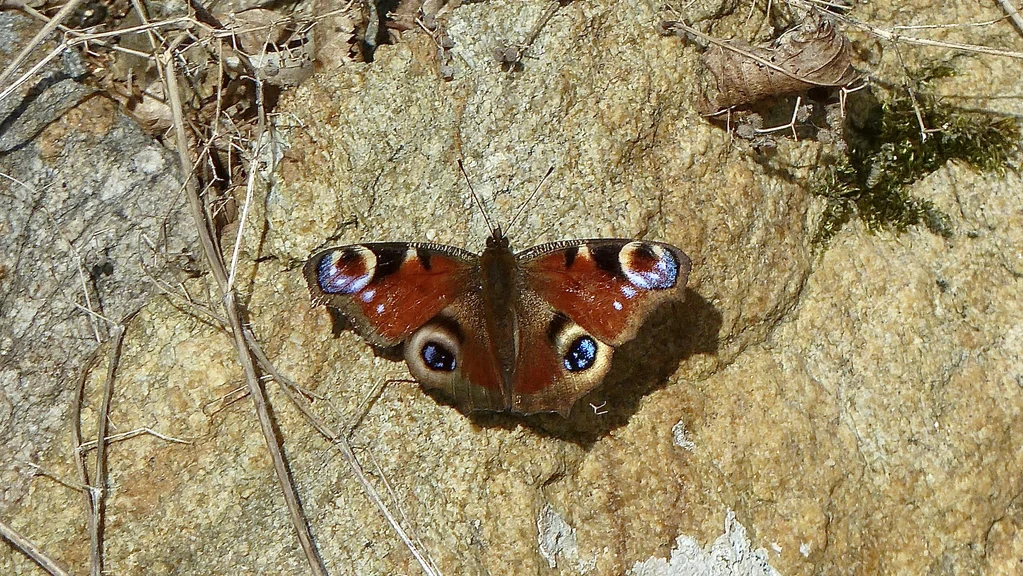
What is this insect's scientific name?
Aglais io
